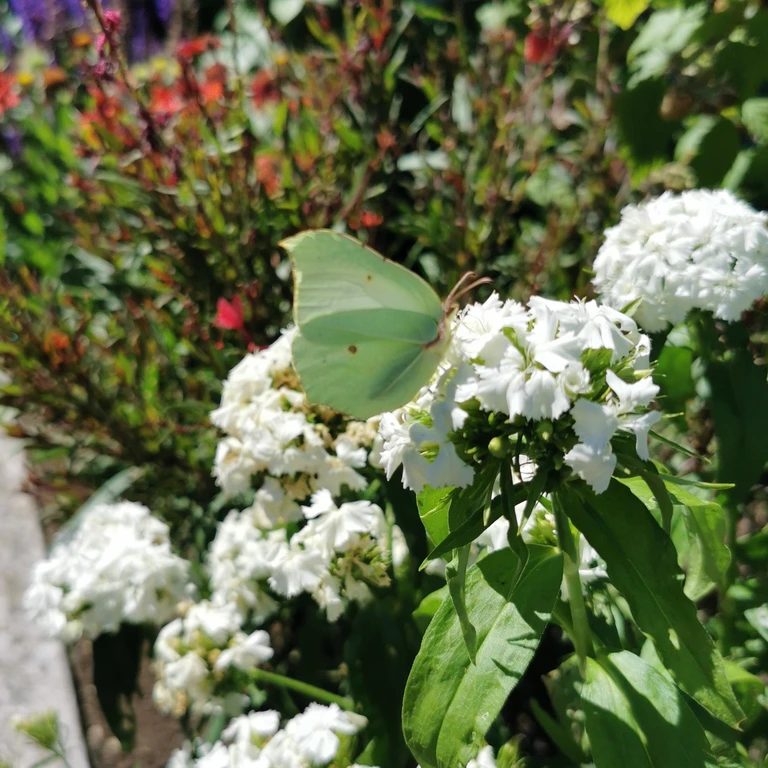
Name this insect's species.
Gonepteryx rhamni
